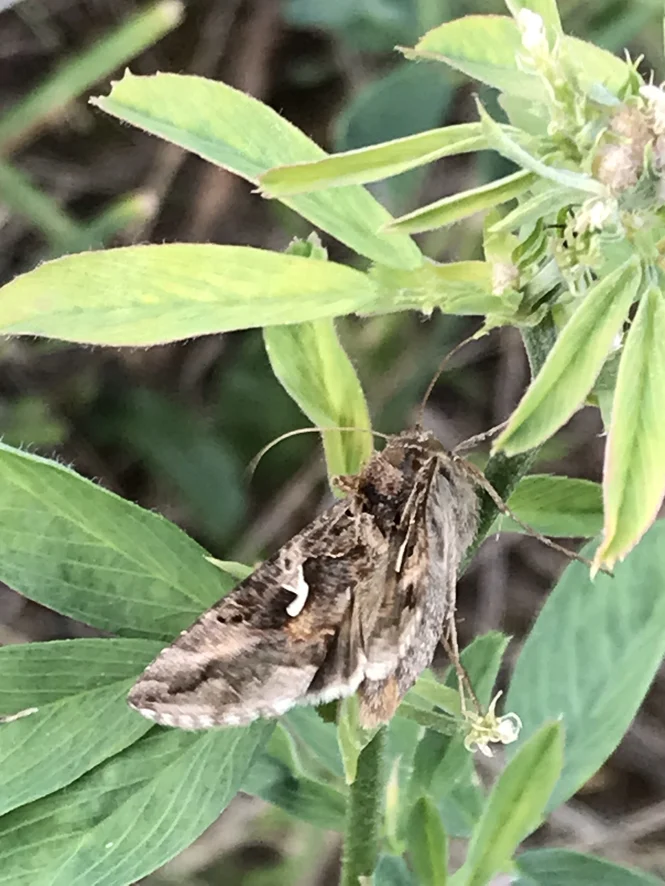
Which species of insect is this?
Autographa gamma
